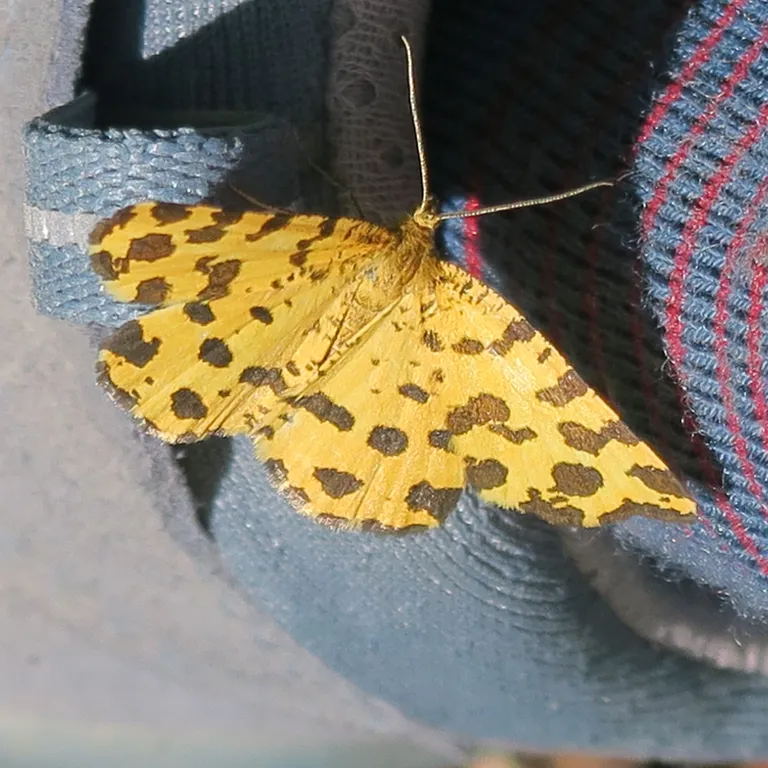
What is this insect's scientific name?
Pseudopanthera macularia
